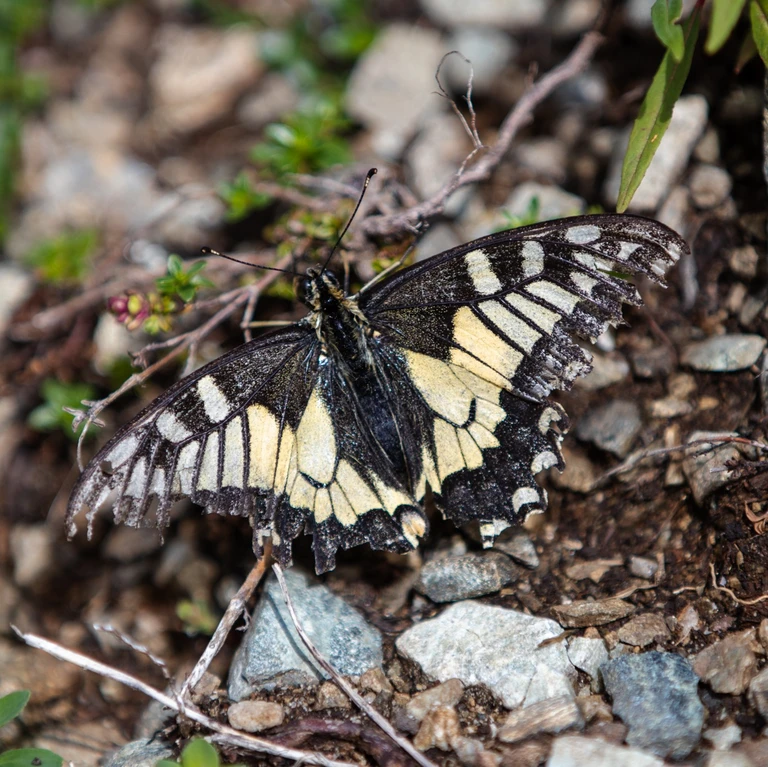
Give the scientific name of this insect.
Papilio machaon
